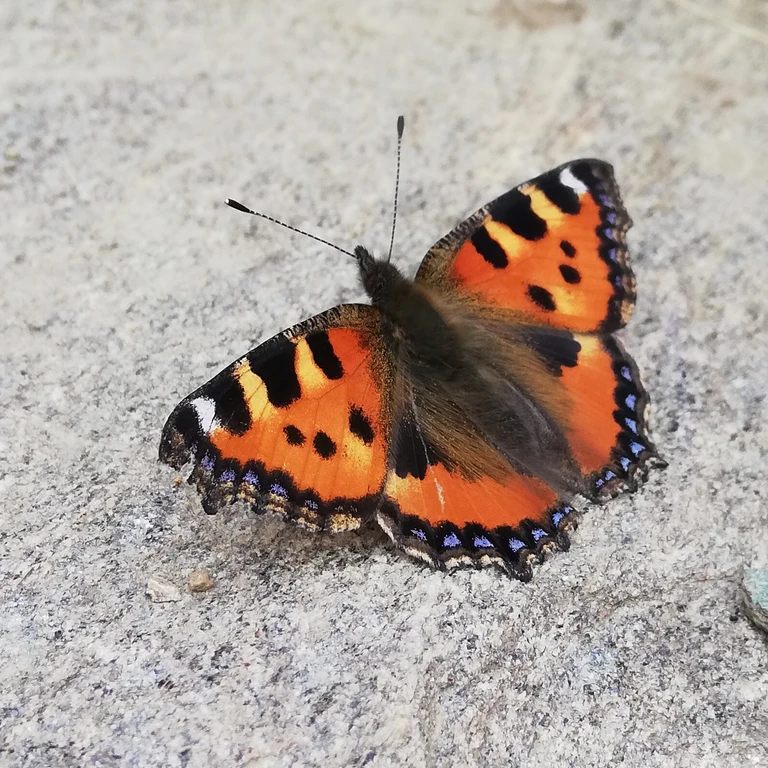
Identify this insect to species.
Aglais urticae
